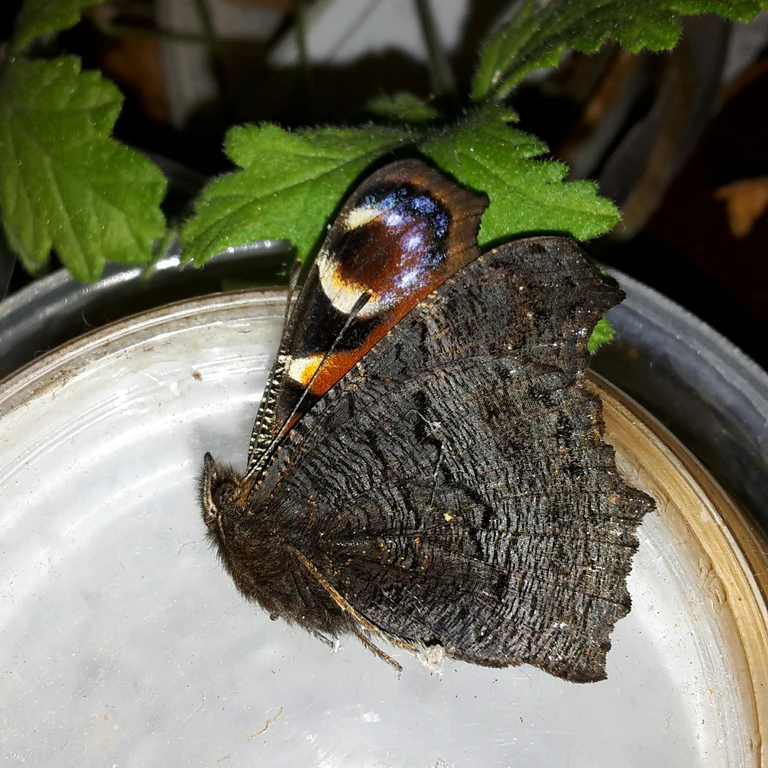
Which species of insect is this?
Aglais io
